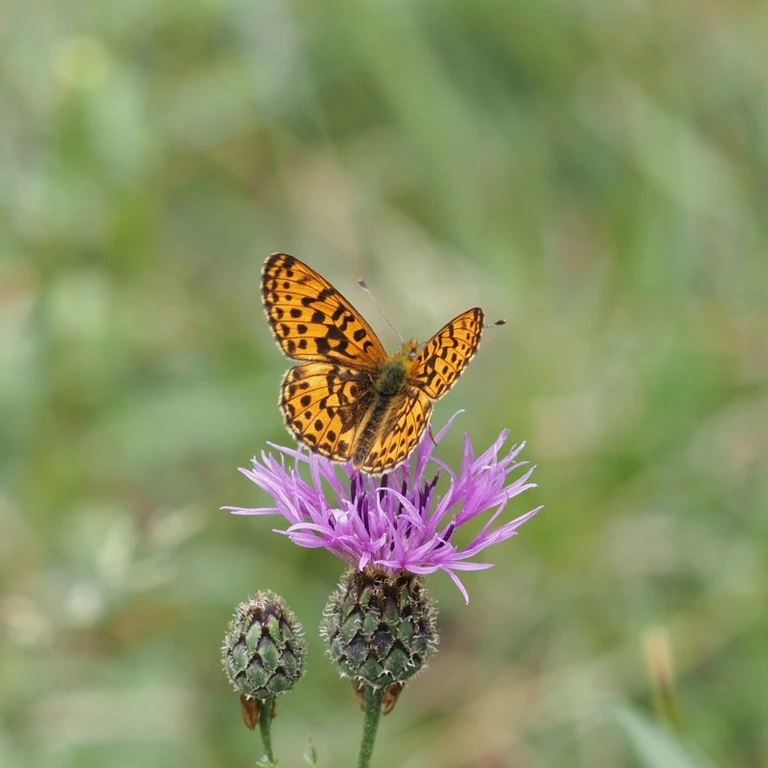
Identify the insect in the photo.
Boloria dia
